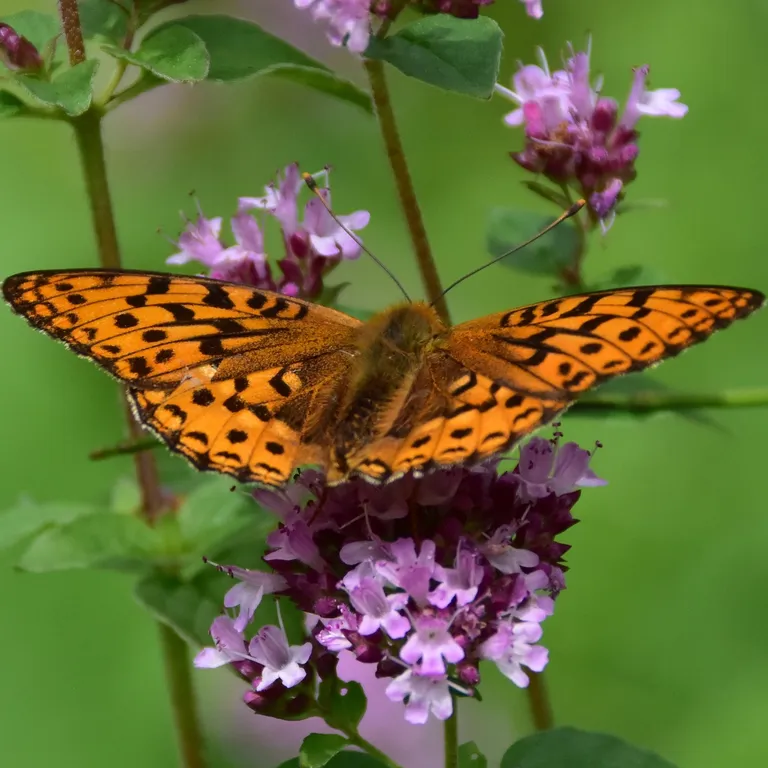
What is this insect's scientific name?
Fabriciana adippe
